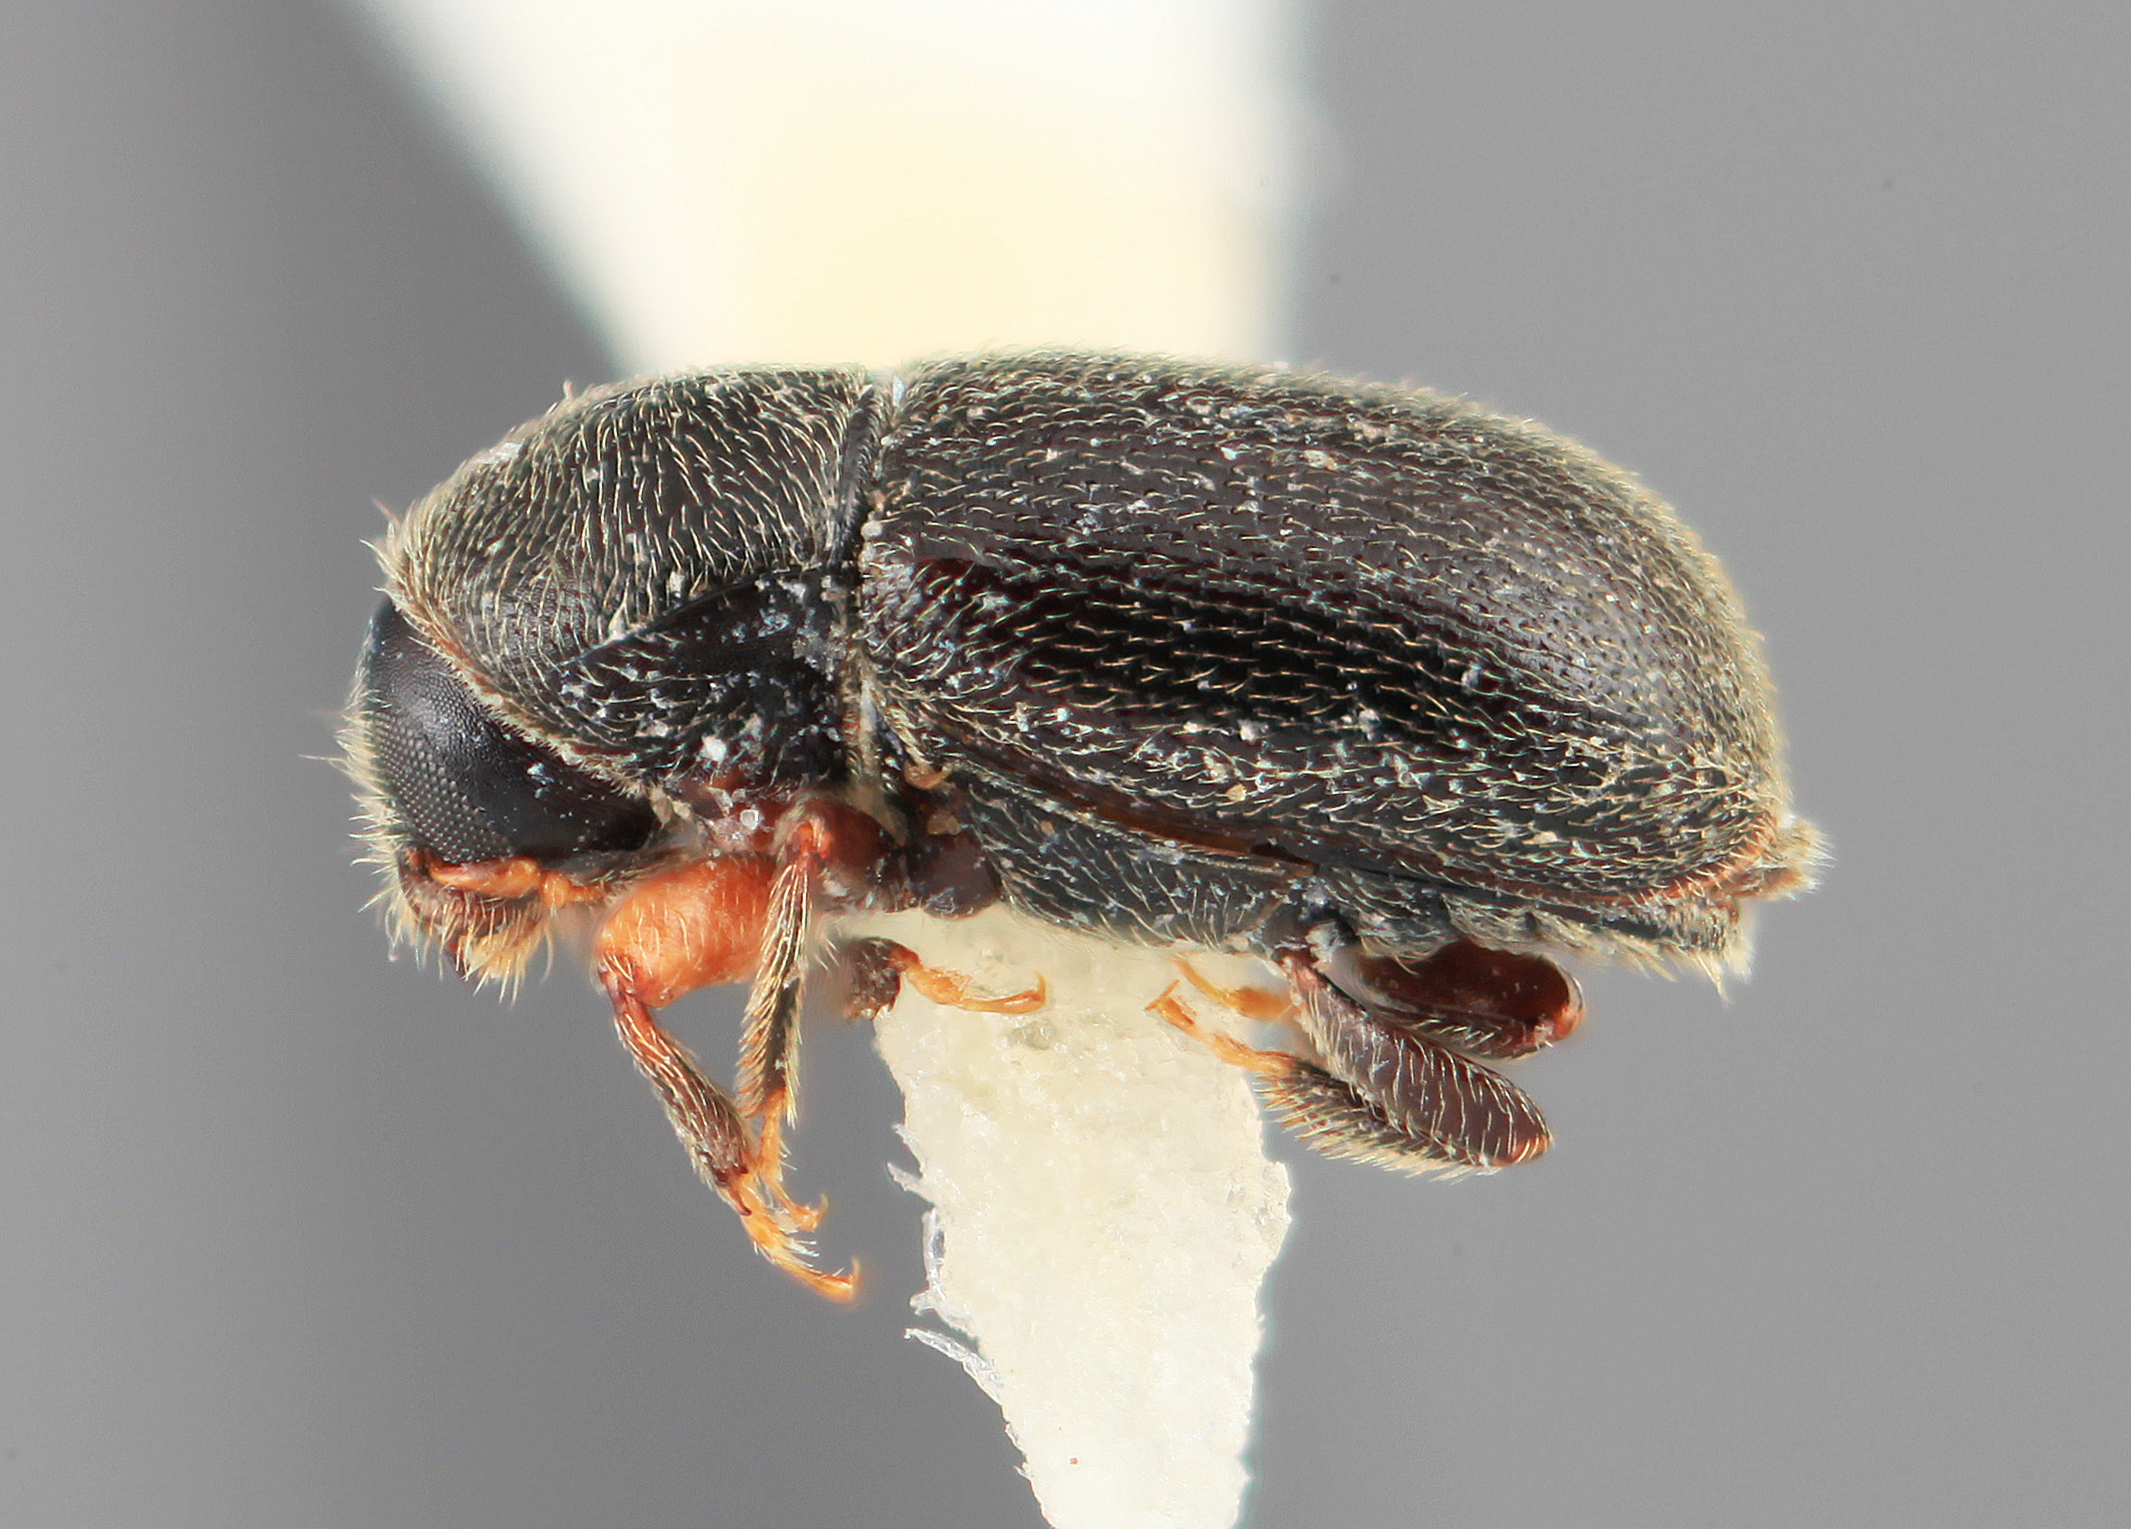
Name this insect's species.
Scolytodes habilis
